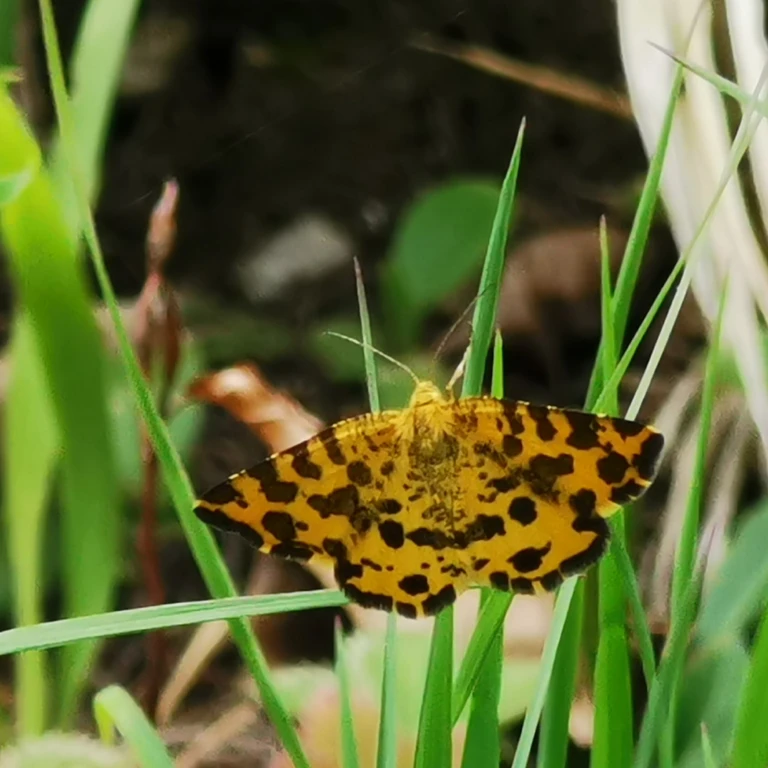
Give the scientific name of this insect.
Pseudopanthera macularia
